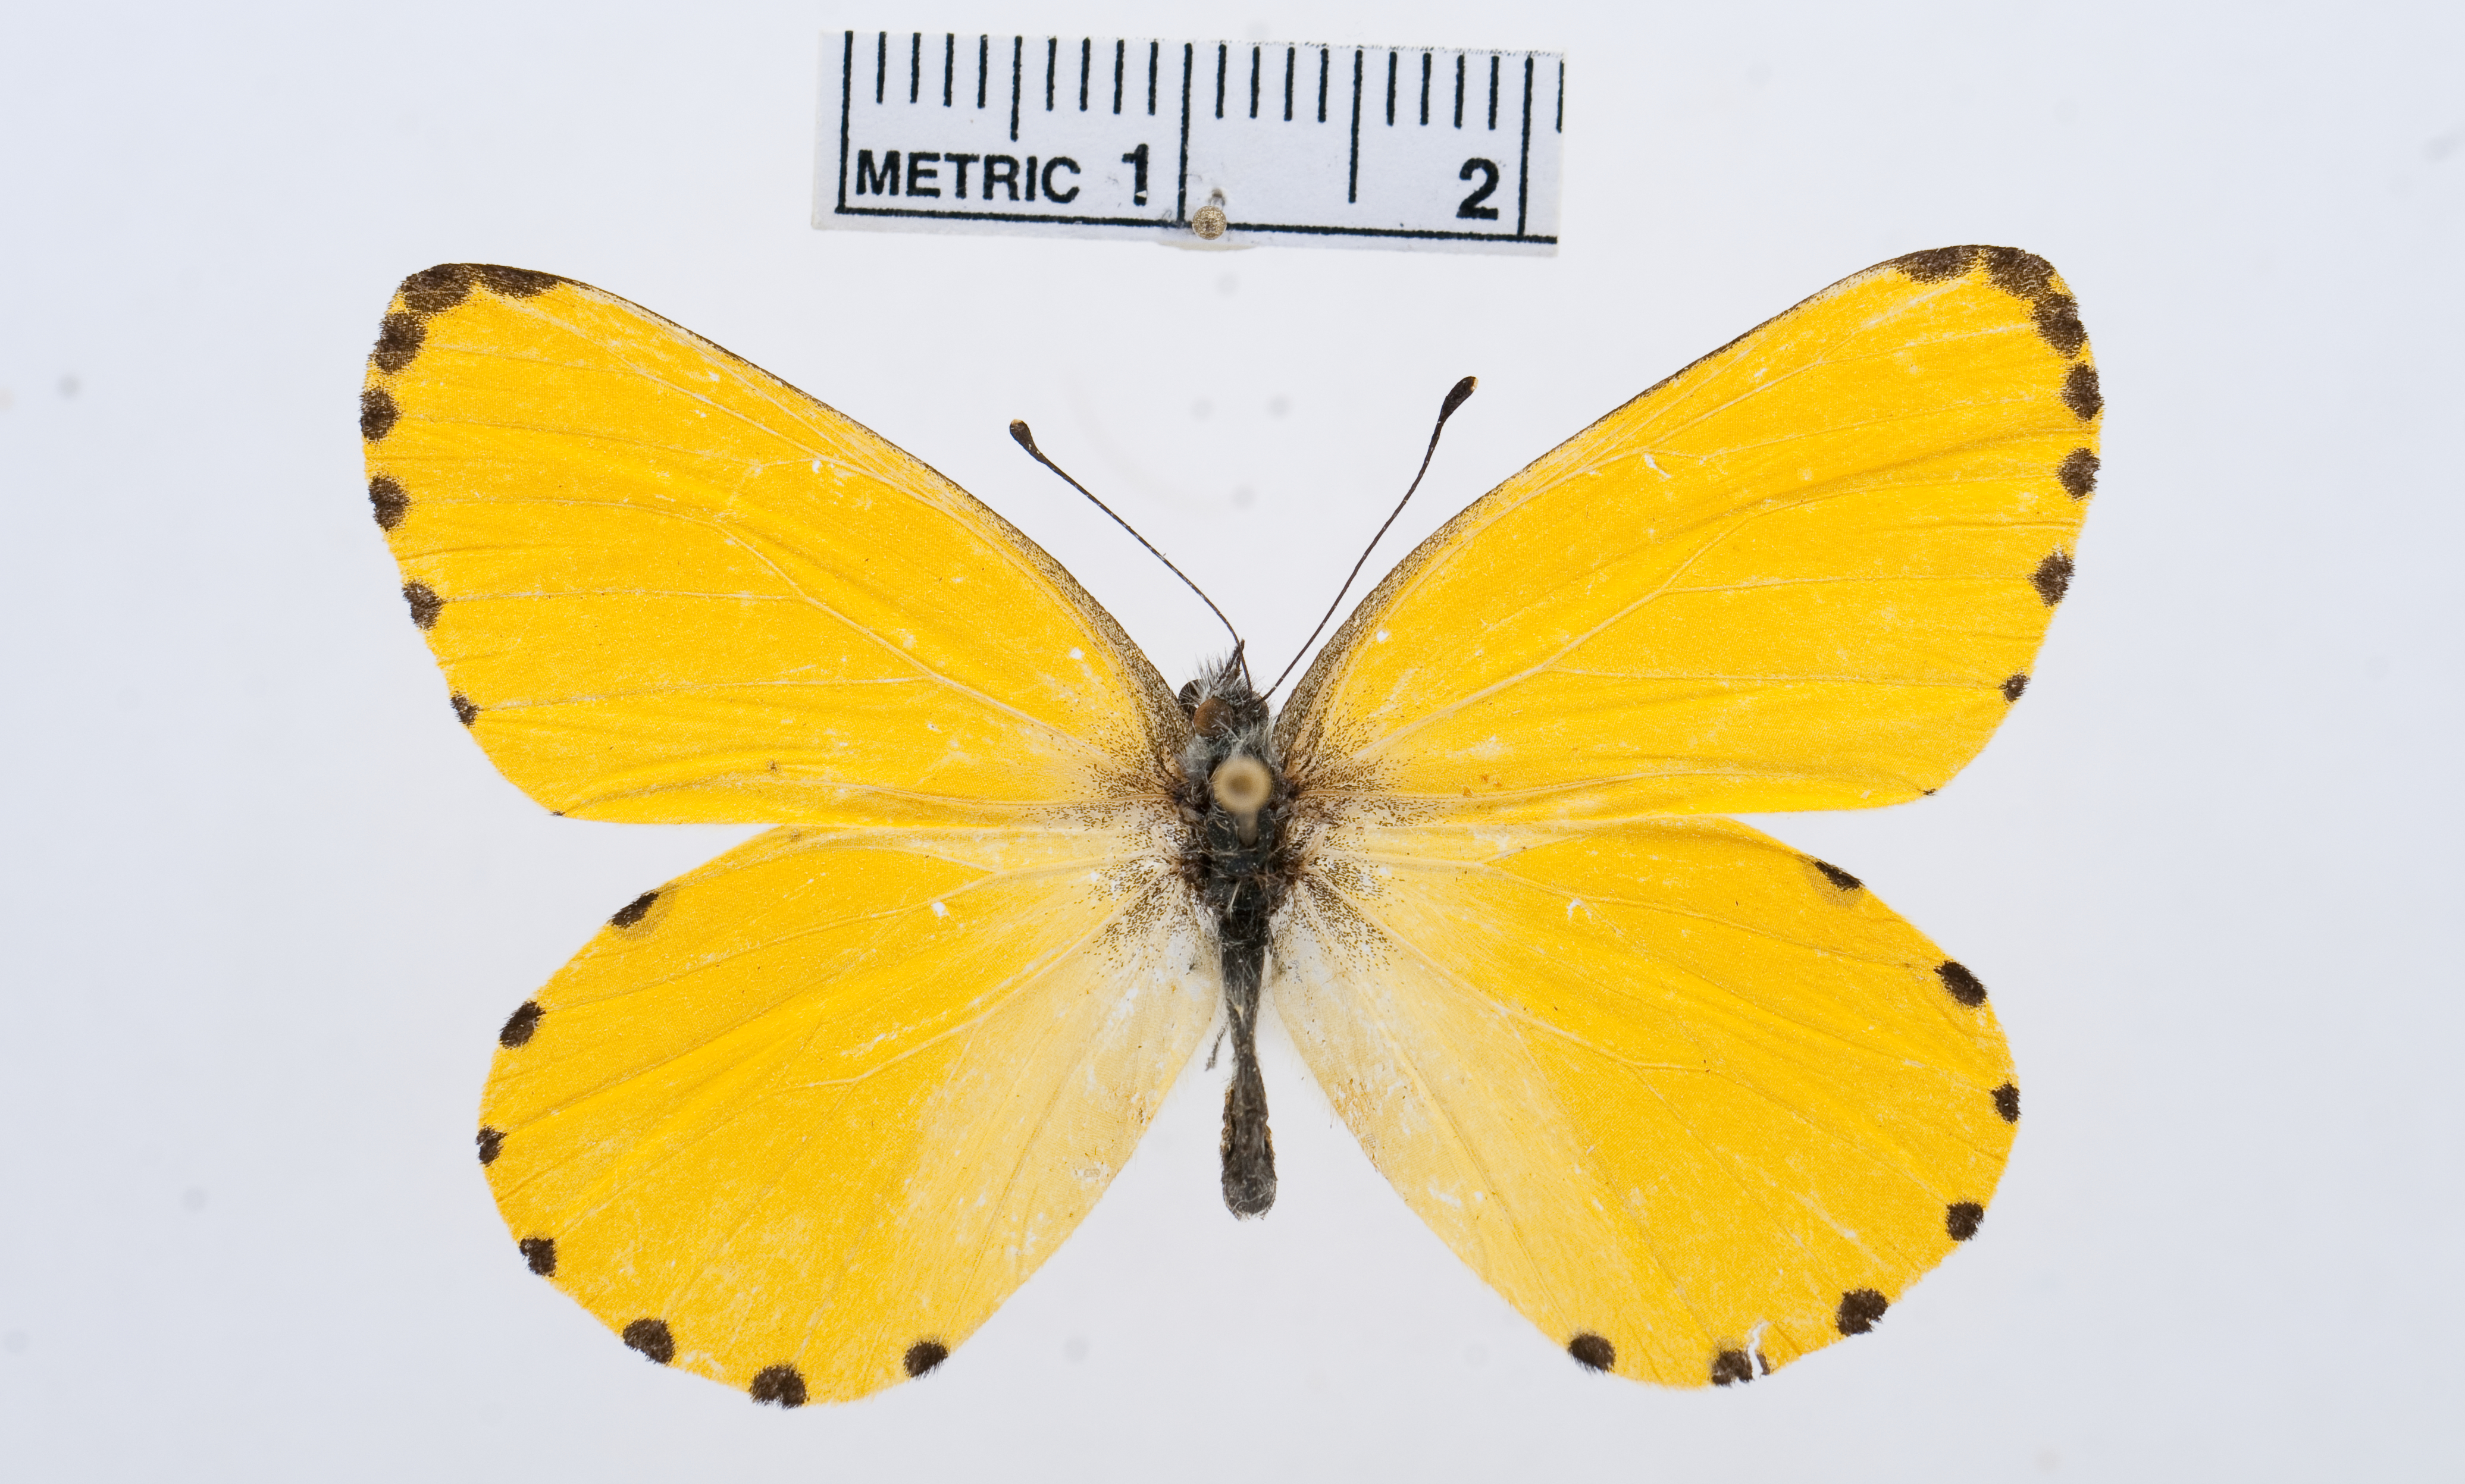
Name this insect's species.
Mylothris crocea
